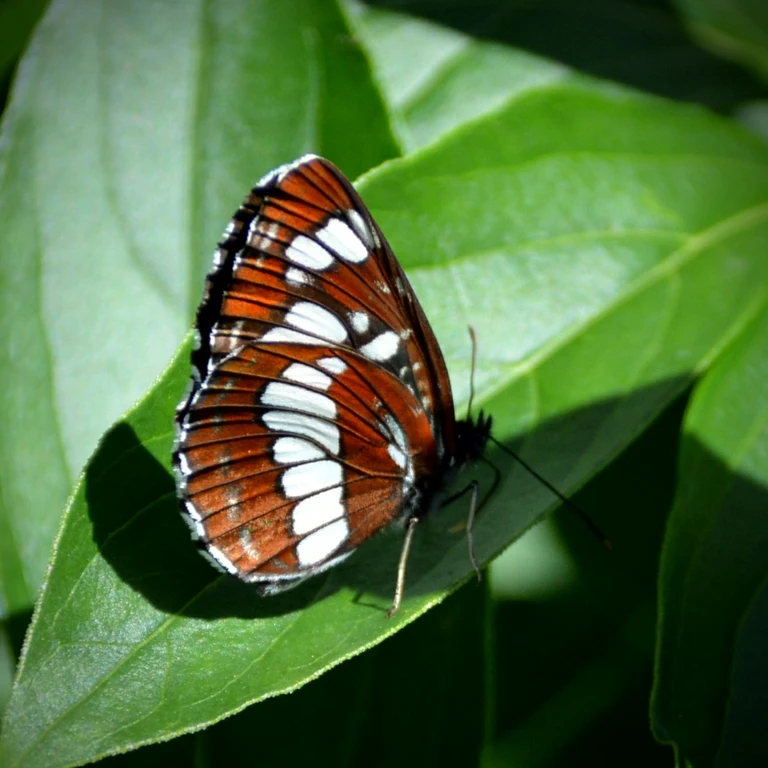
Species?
Neptis rivularis
